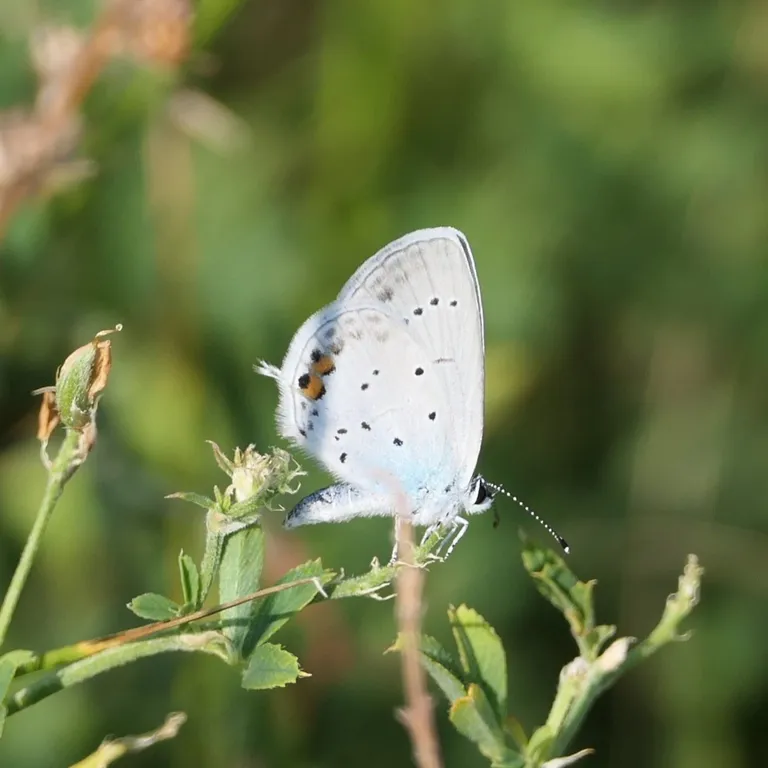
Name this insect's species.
Cupido argiades (also Elkalyce argiades)
